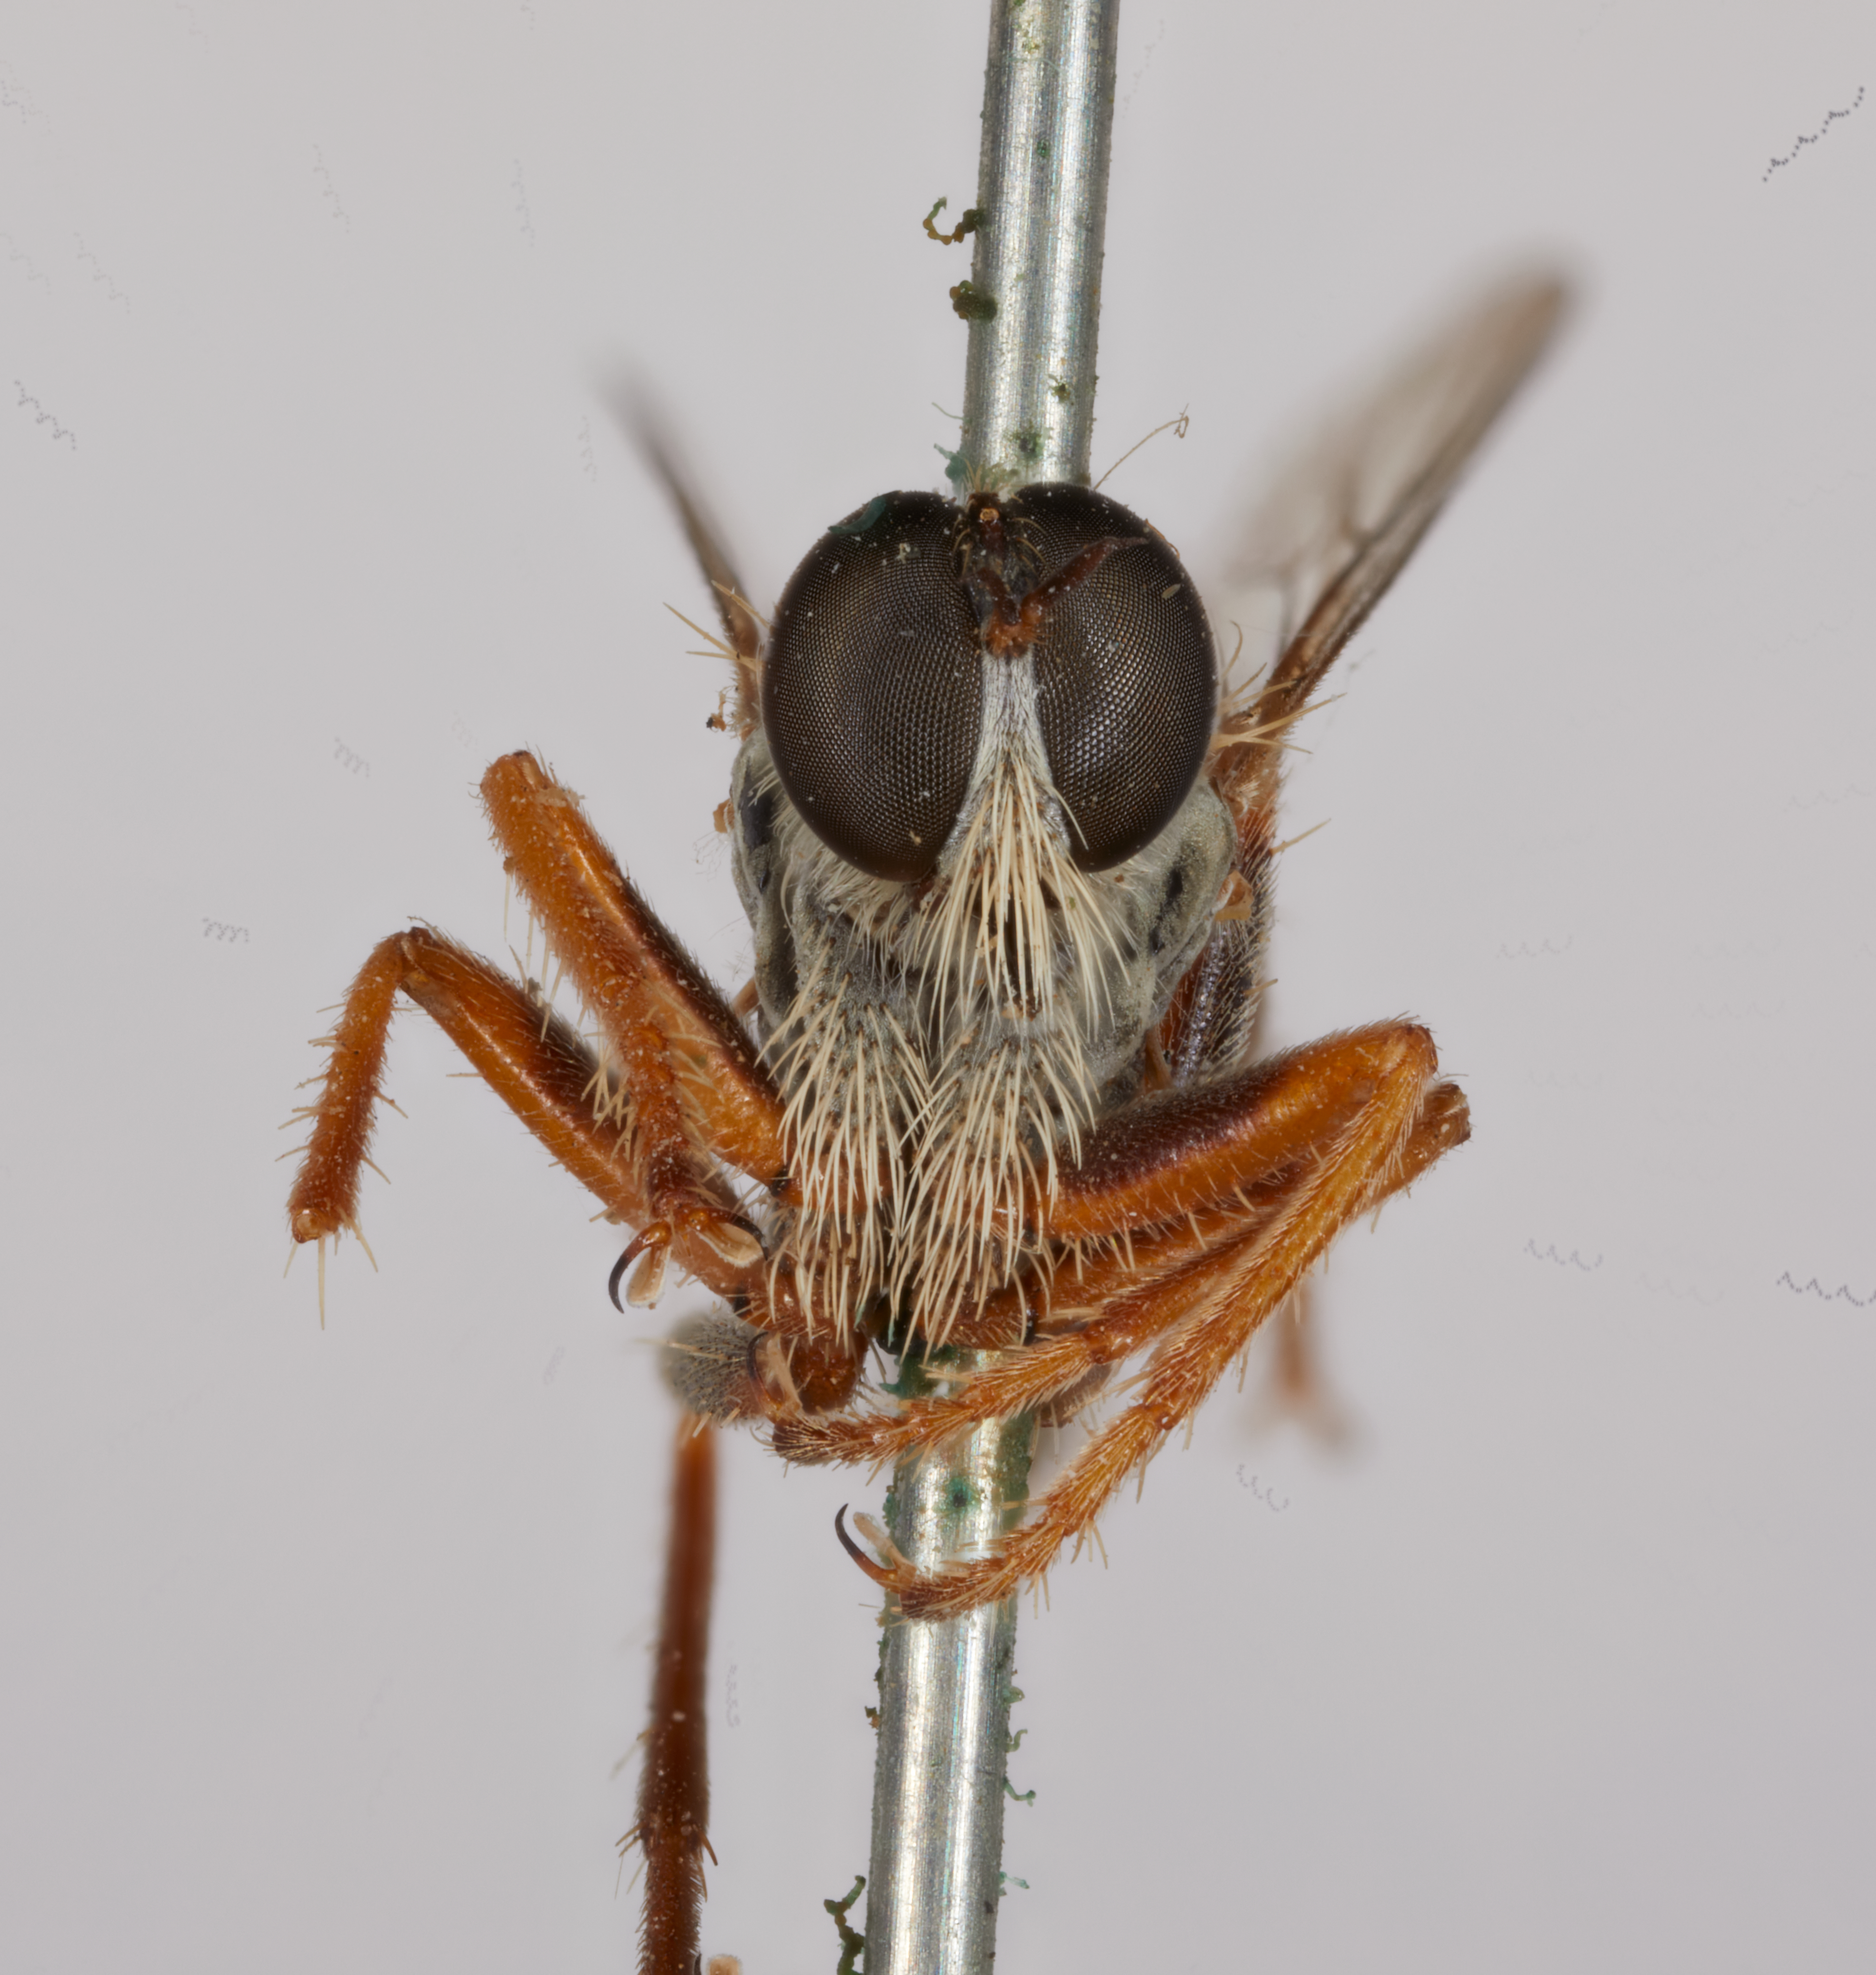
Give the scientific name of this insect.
Stenopogon nigritulus
